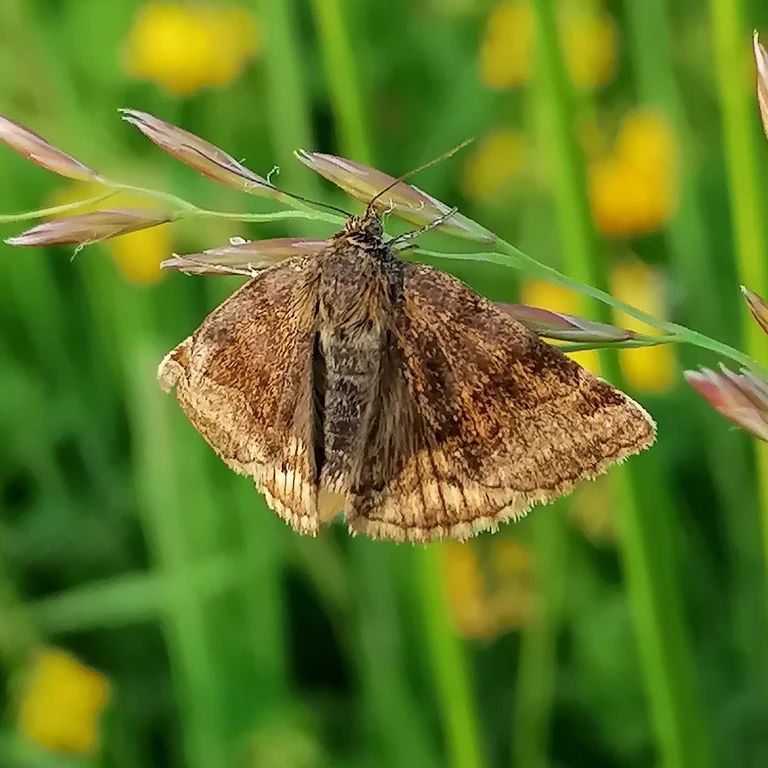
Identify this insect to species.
Euclidia glyphica
